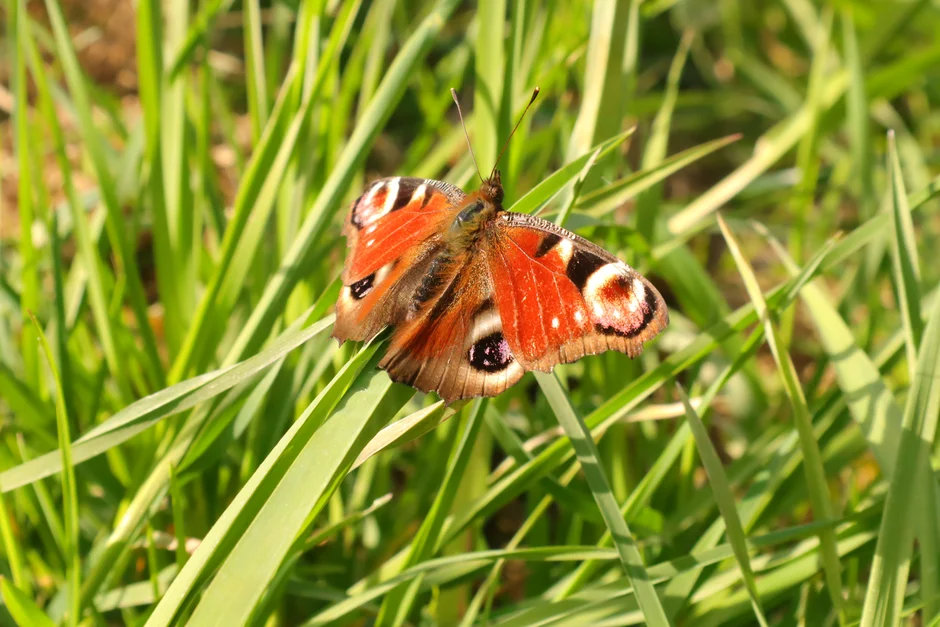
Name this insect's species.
Aglais io
